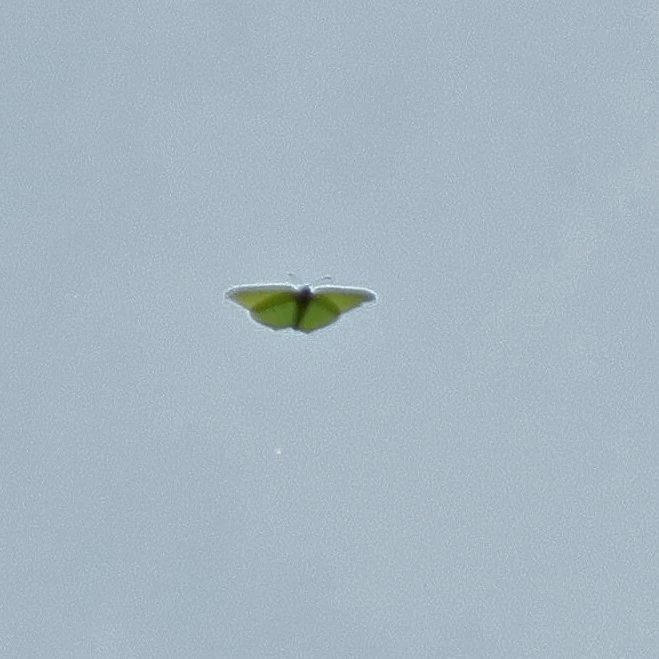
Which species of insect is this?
Gonepteryx rhamni
